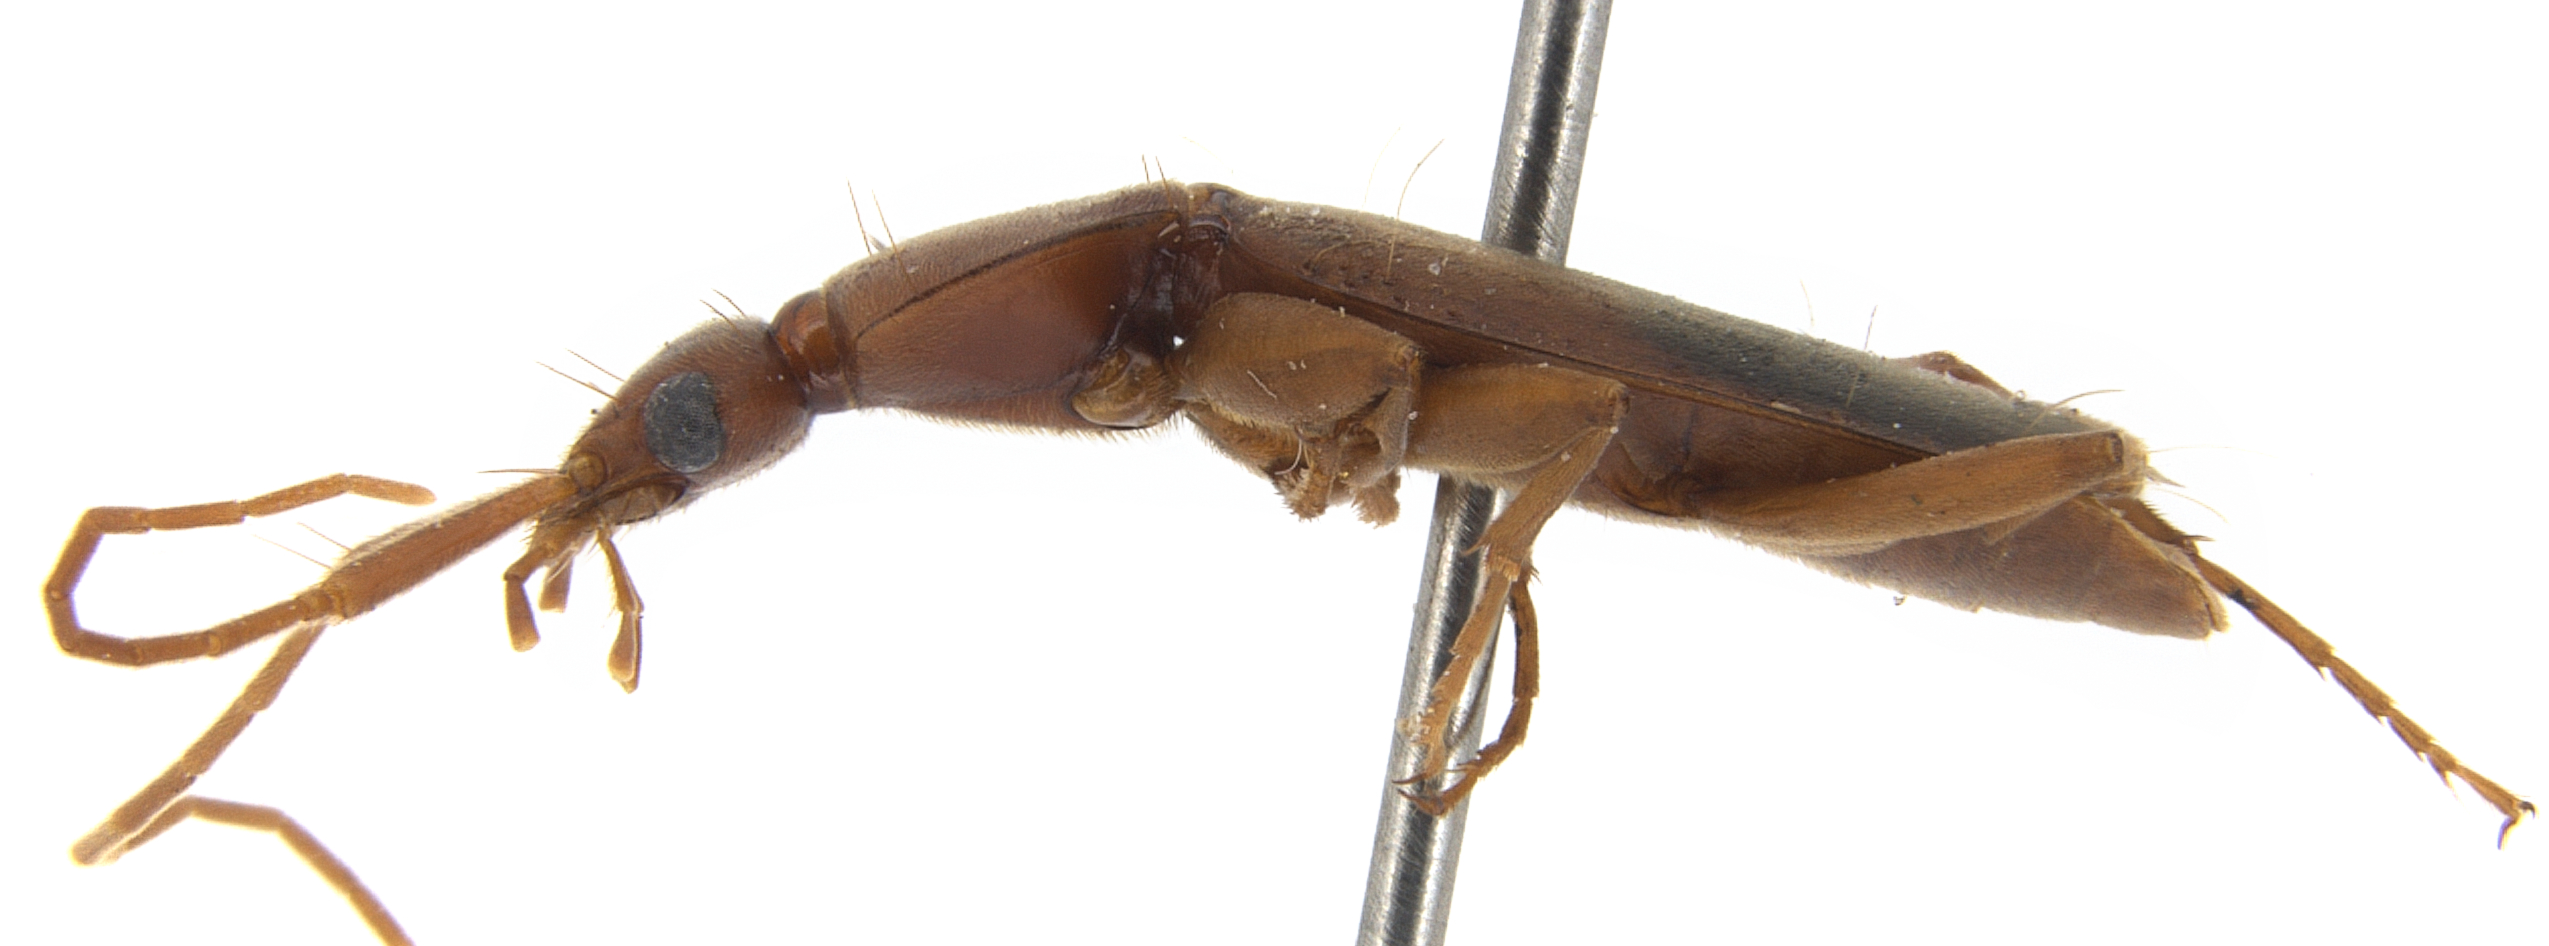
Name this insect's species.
Zuphium olens
